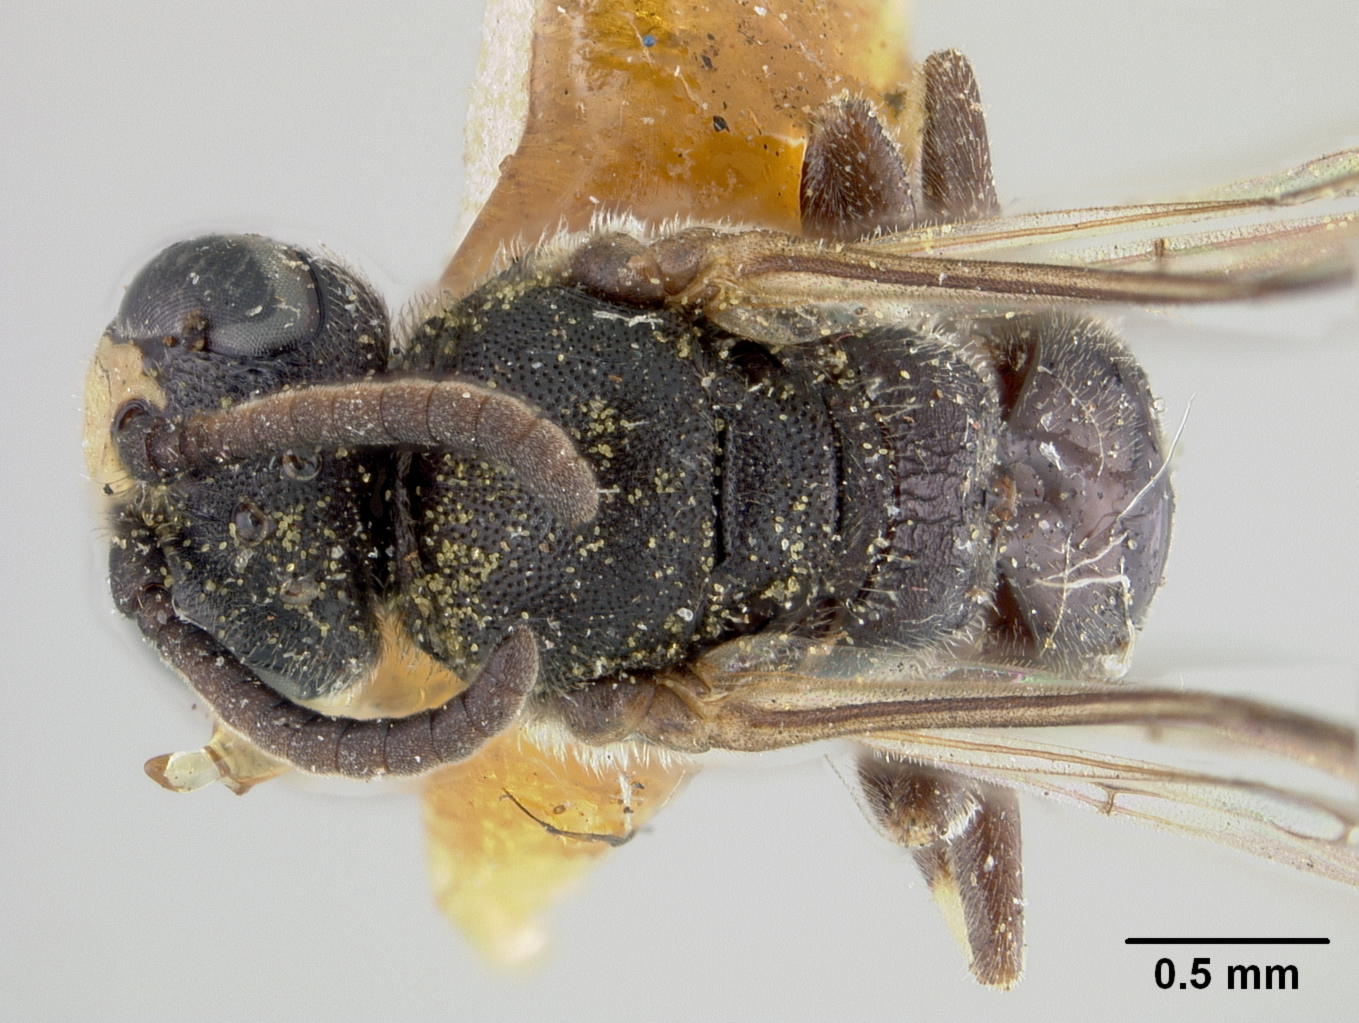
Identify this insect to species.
Prosopis telepora
